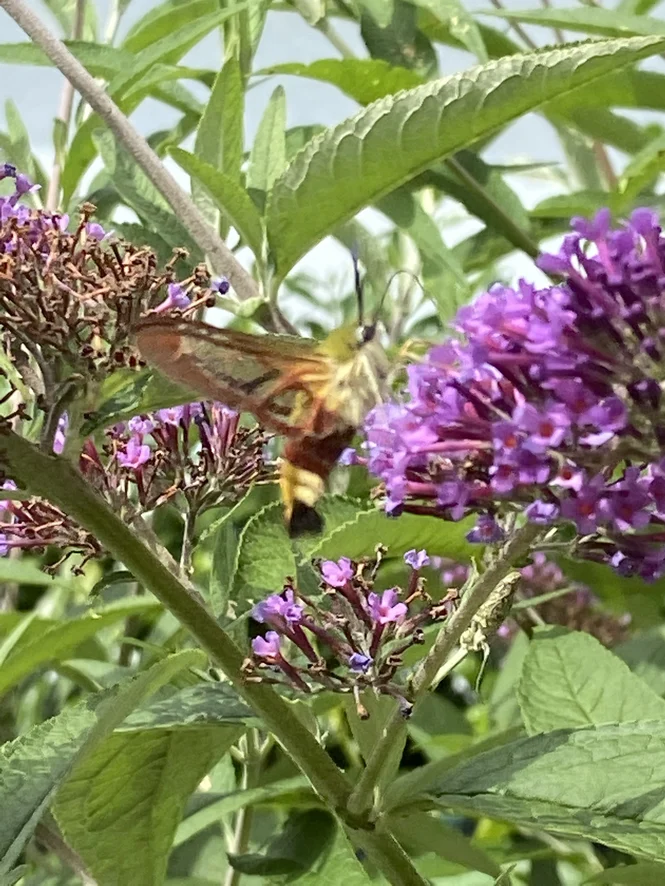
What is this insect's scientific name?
Hemaris fuciformis
